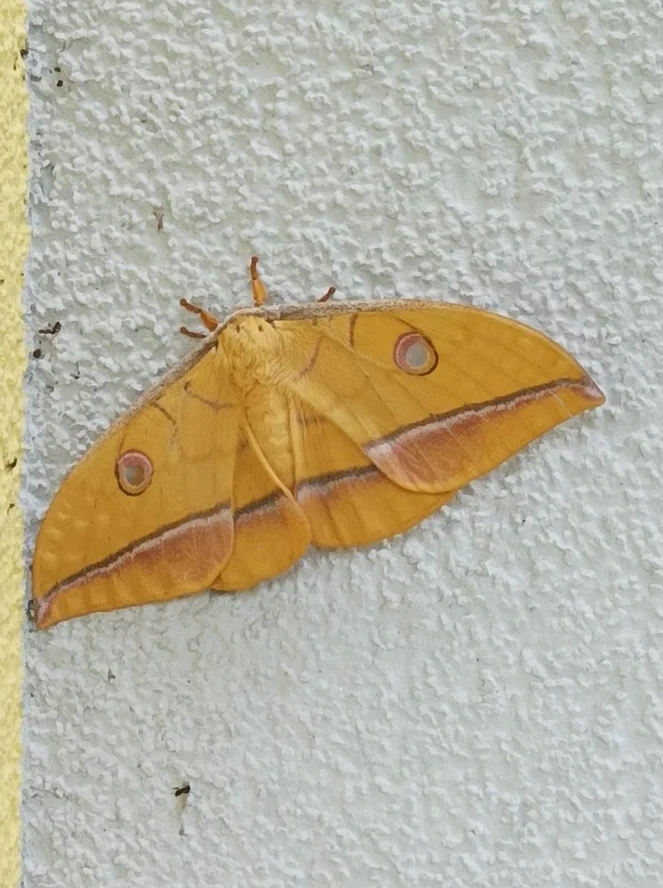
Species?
Antheraea yamamai
